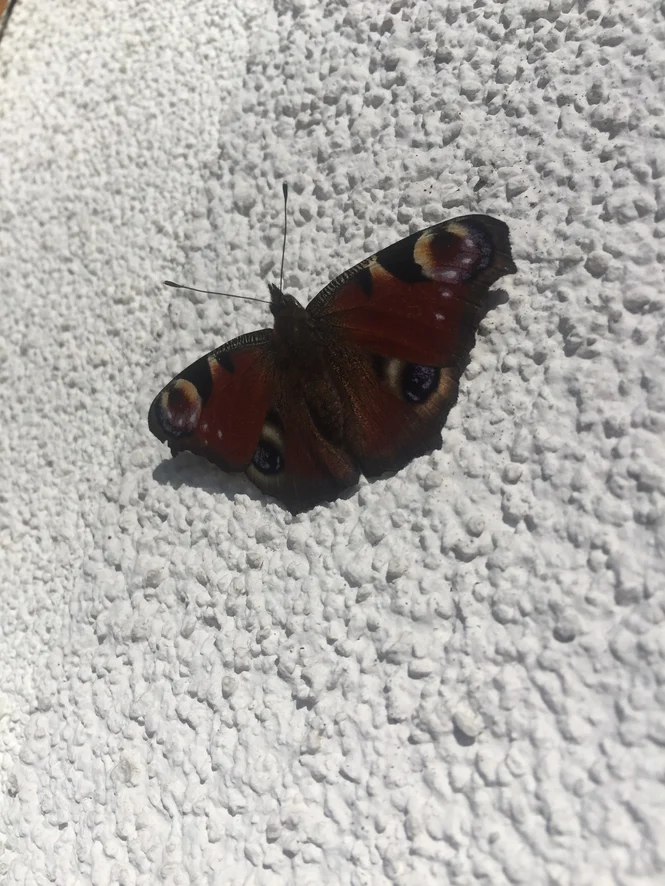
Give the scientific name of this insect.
Aglais io
